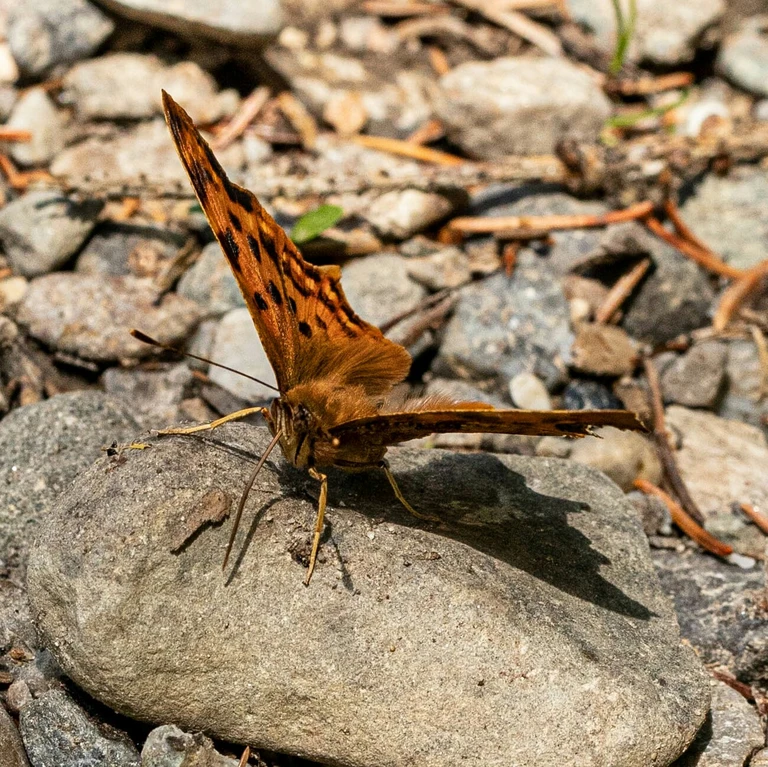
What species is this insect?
Polygonia c-album
